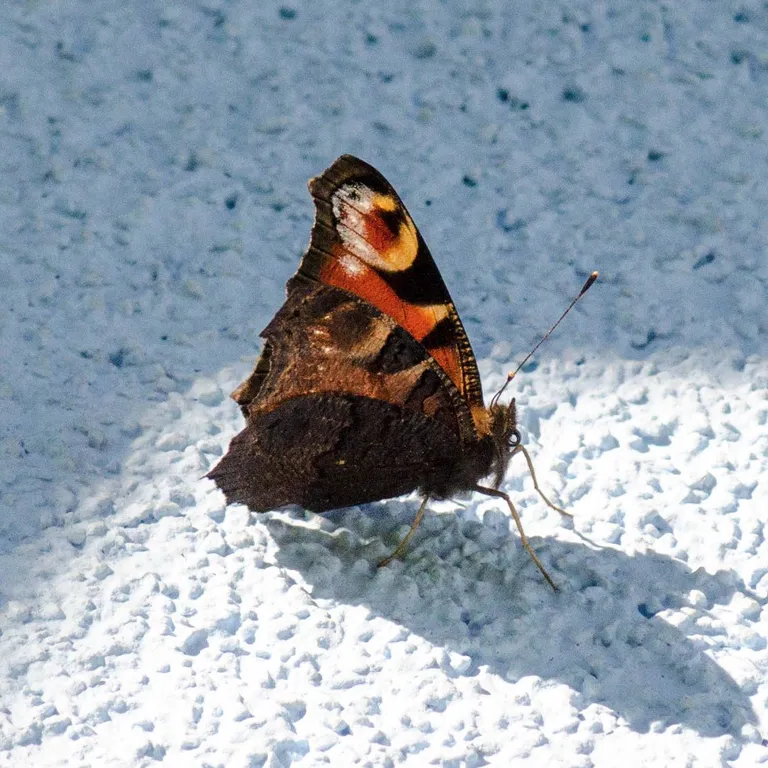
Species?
Aglais io
